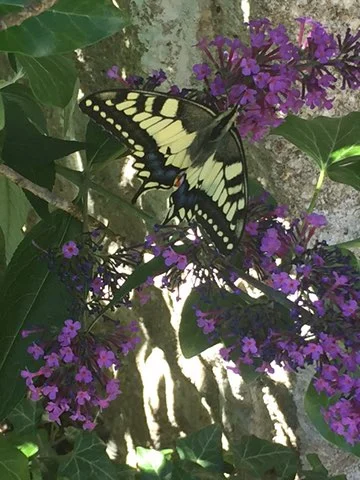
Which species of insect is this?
Papilio machaon
